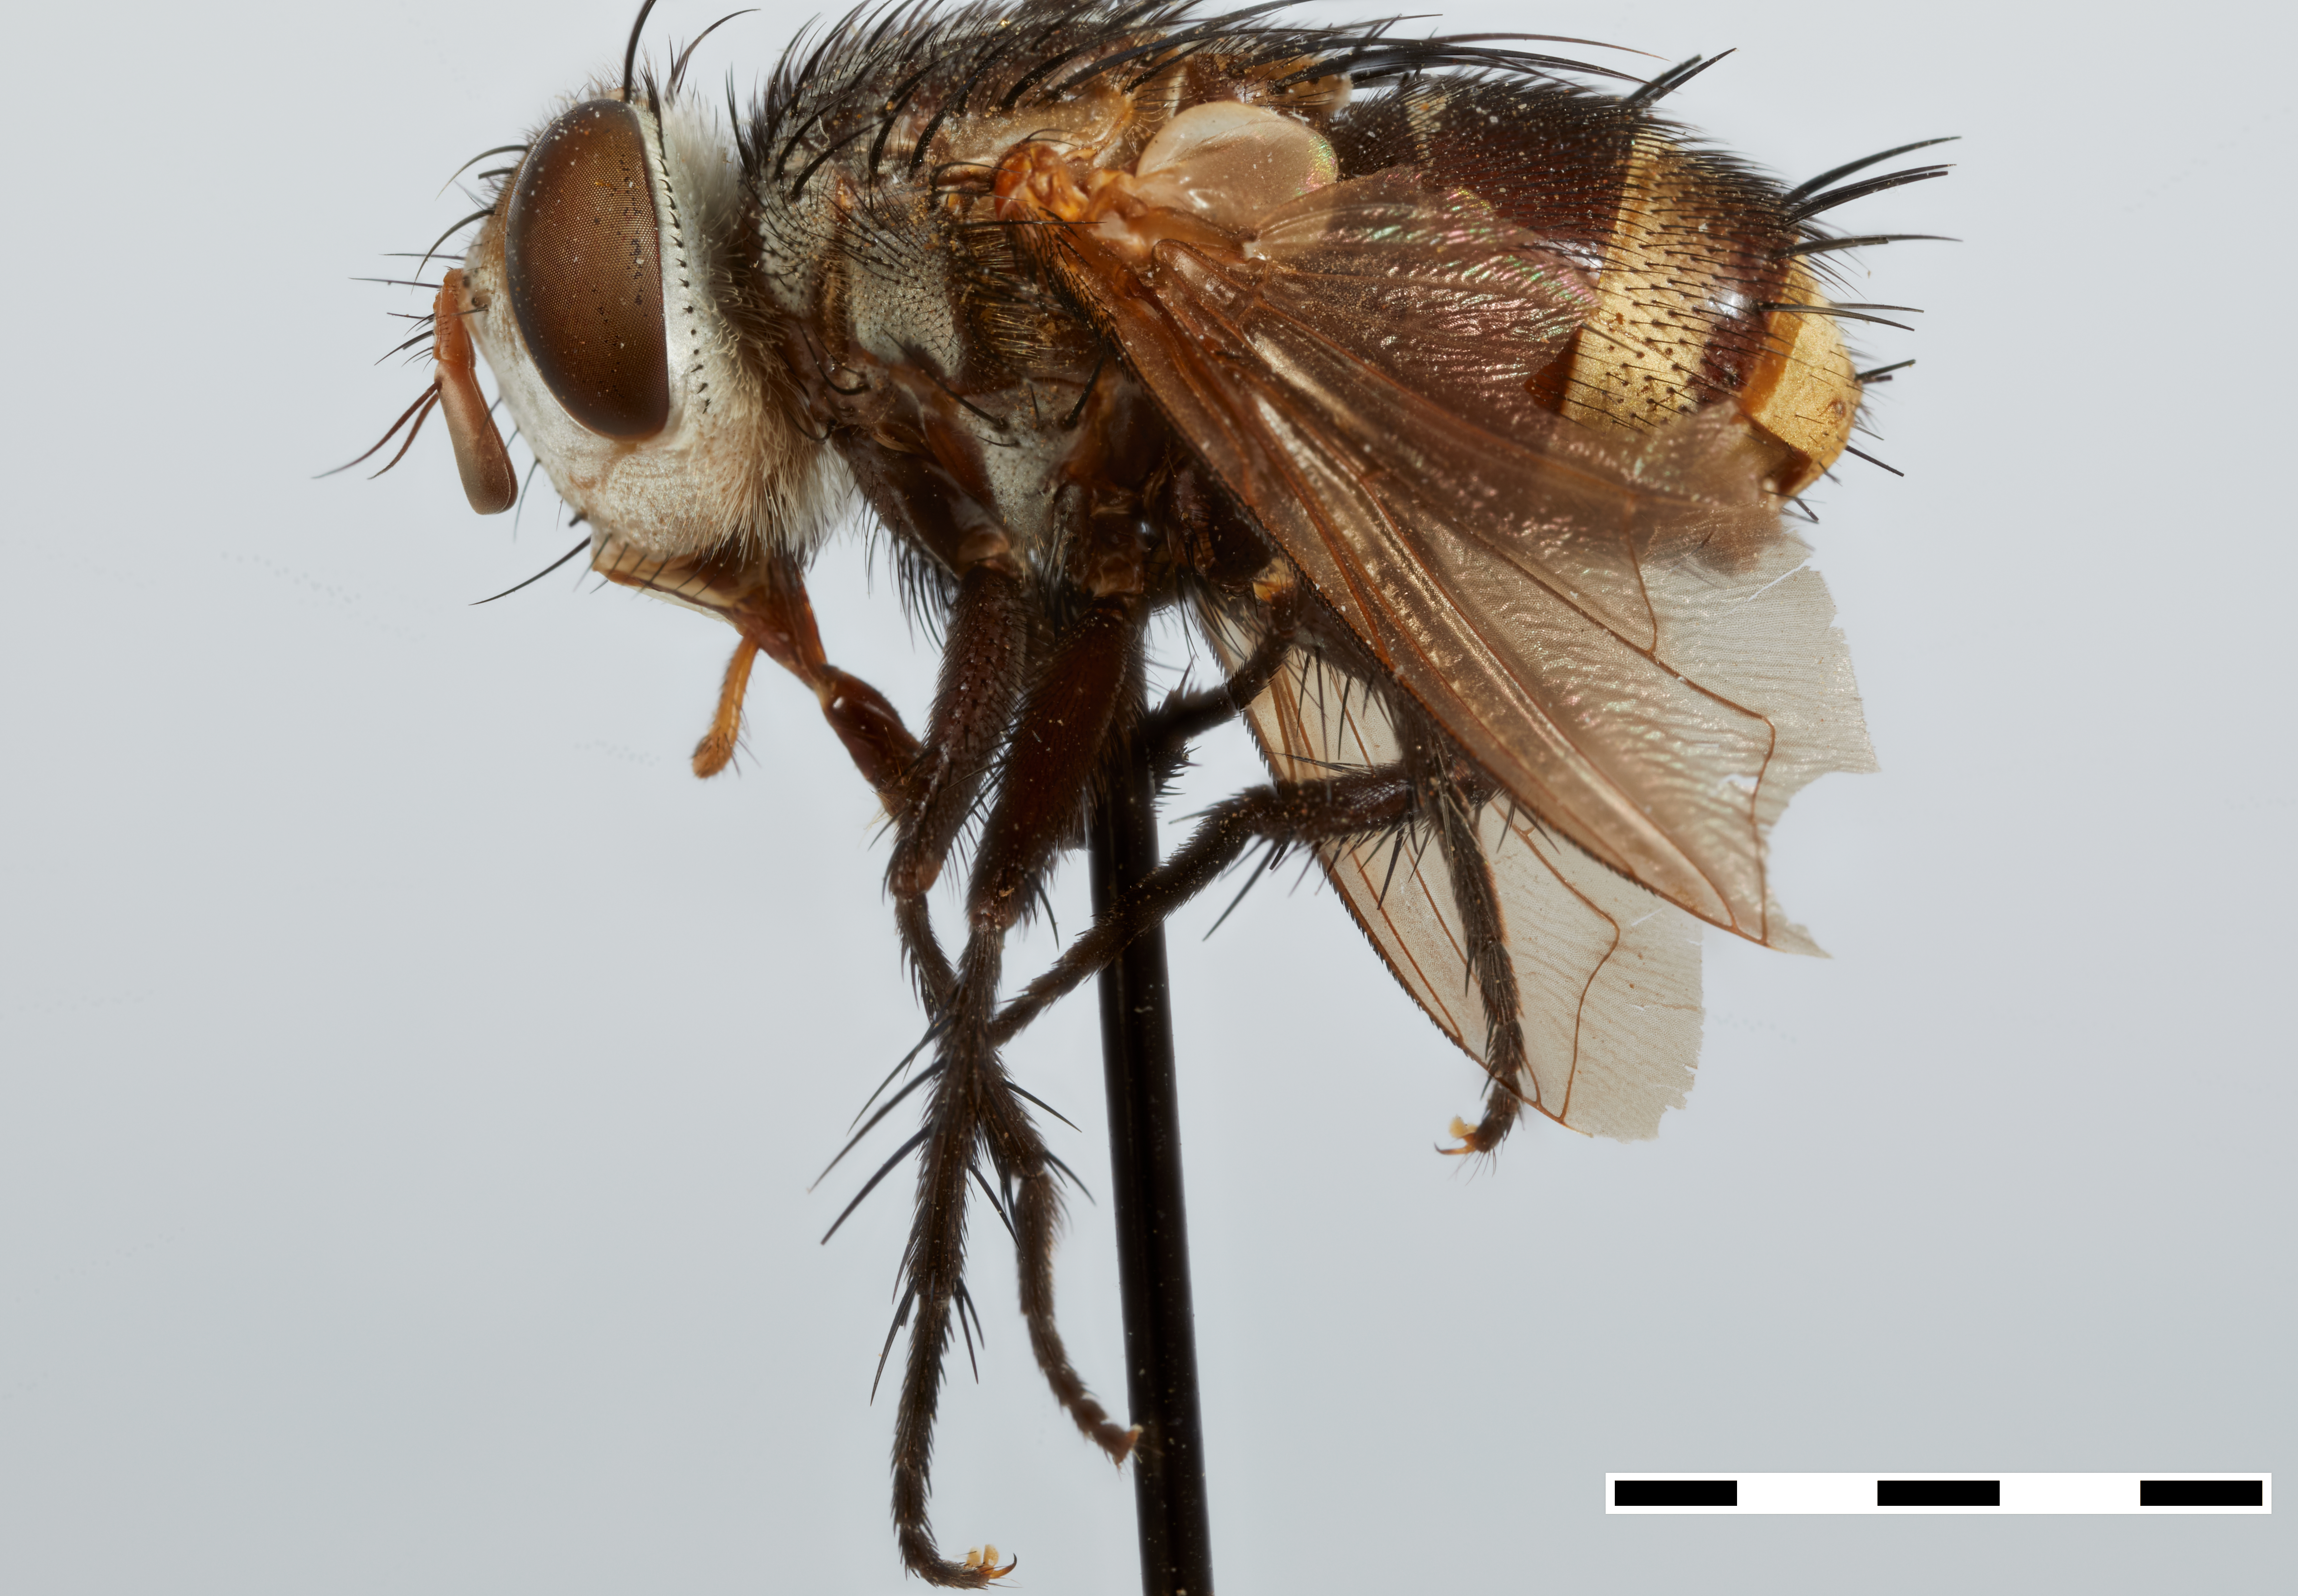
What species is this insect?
Triachora equinoctialis
